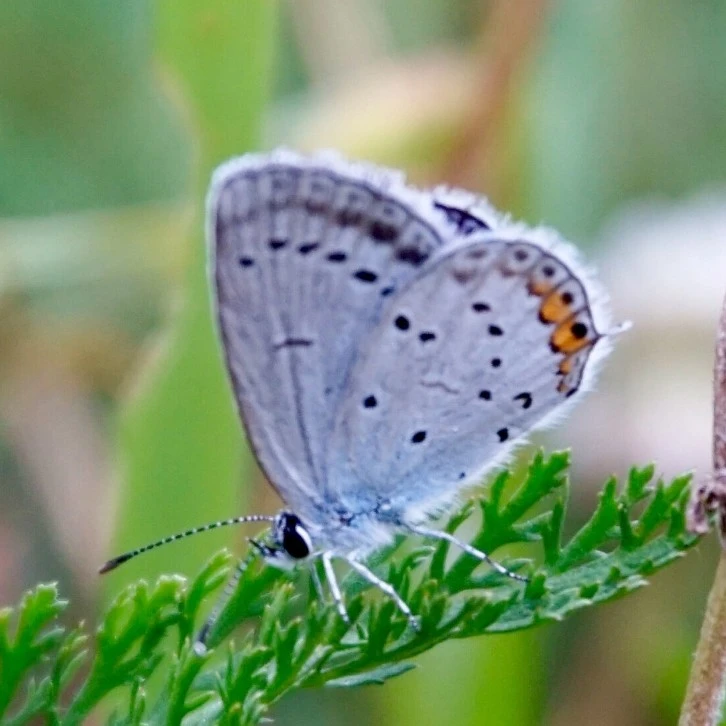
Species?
Cupido argiades (also Elkalyce argiades)
